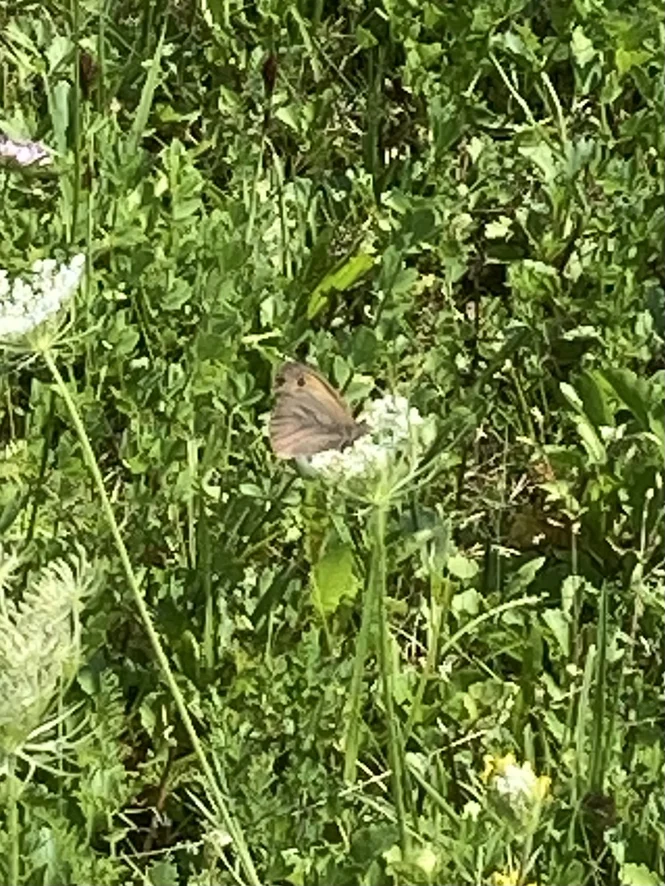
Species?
Maniola jurtina
